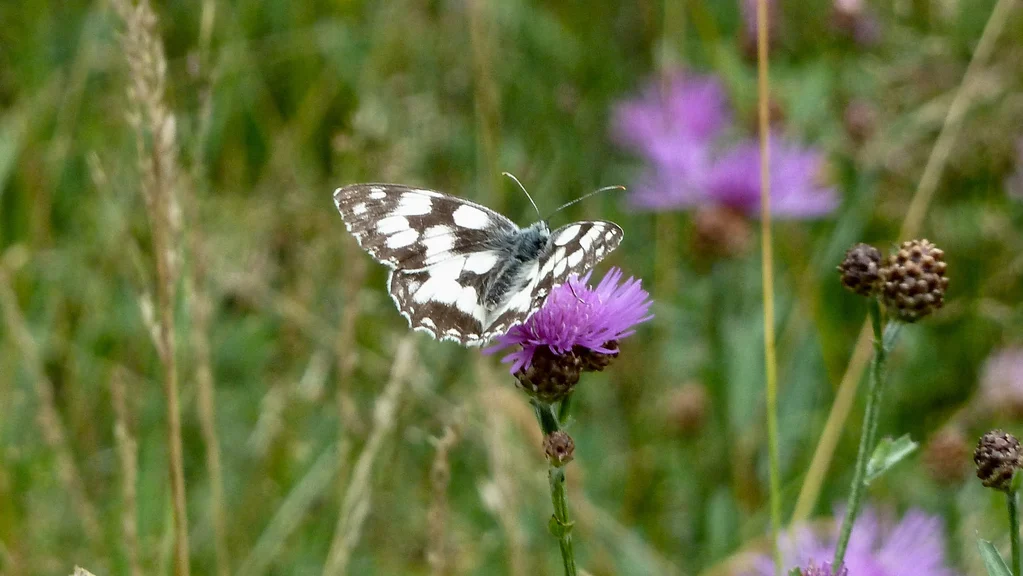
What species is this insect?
Melanargia galathea
